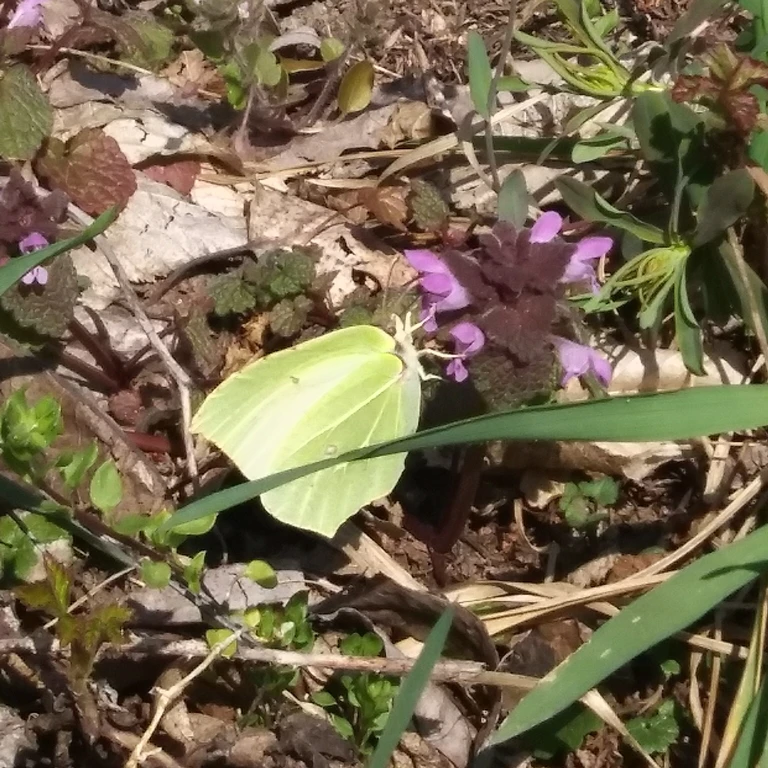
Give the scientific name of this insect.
Gonepteryx rhamni
